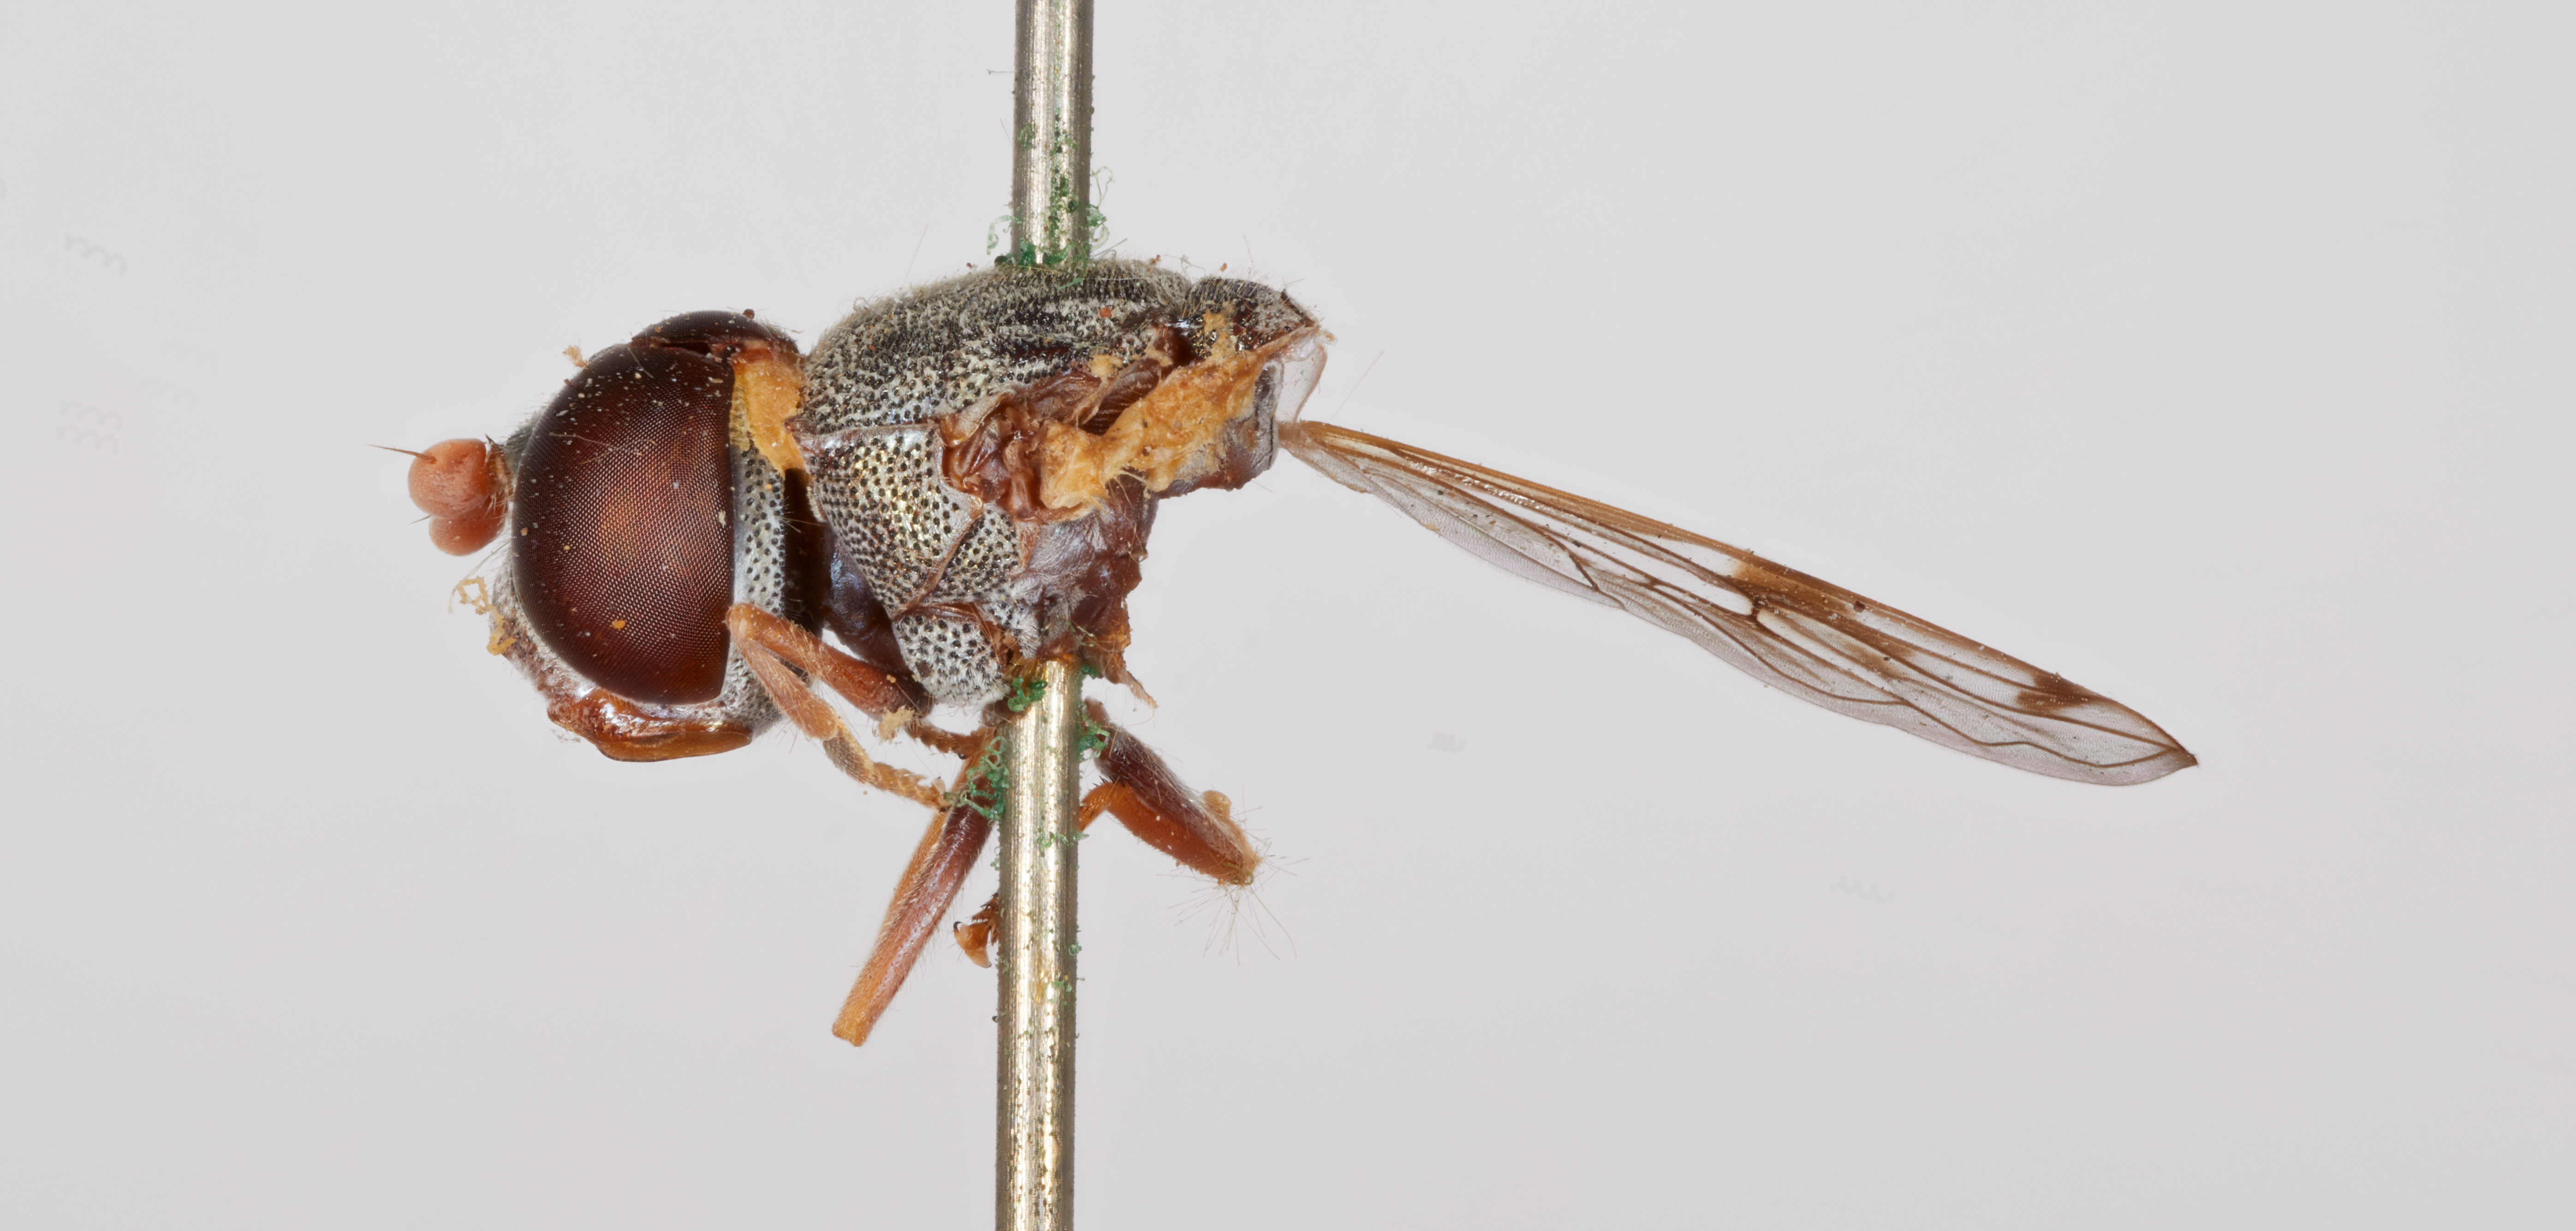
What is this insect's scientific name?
Nausigaster punctulata
